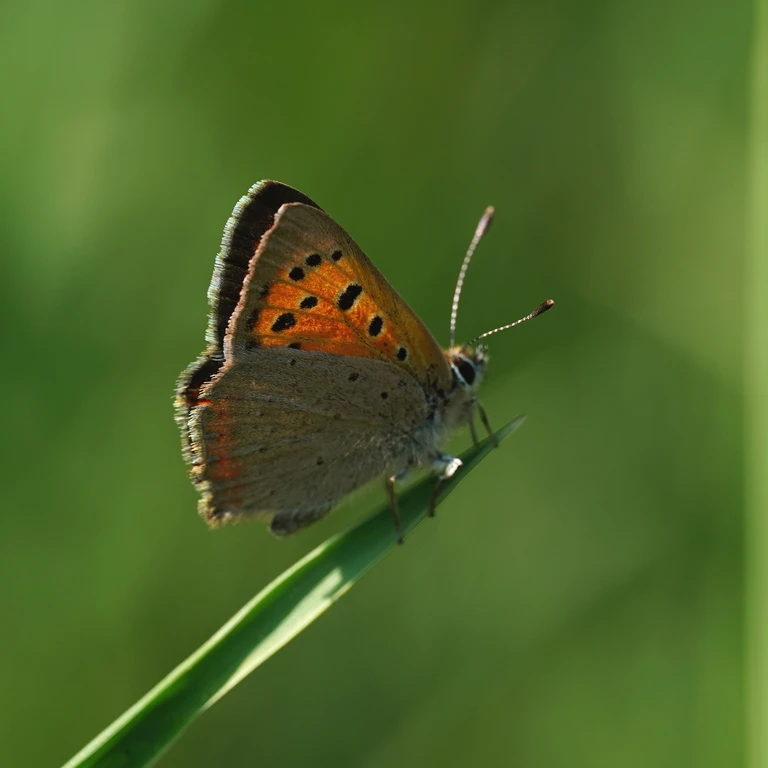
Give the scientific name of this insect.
Lycaena phlaeas
